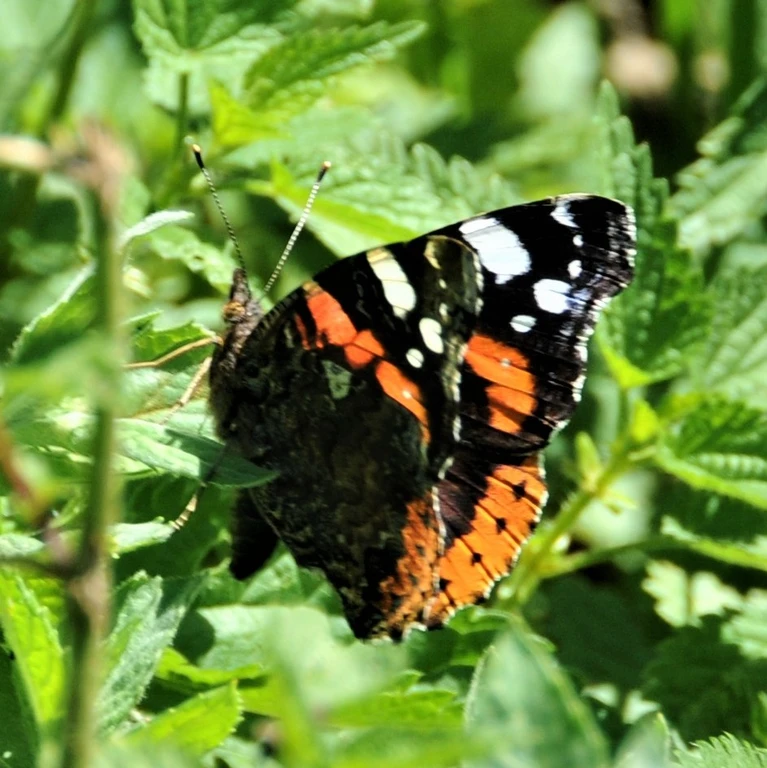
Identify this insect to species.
Vanessa atalanta
